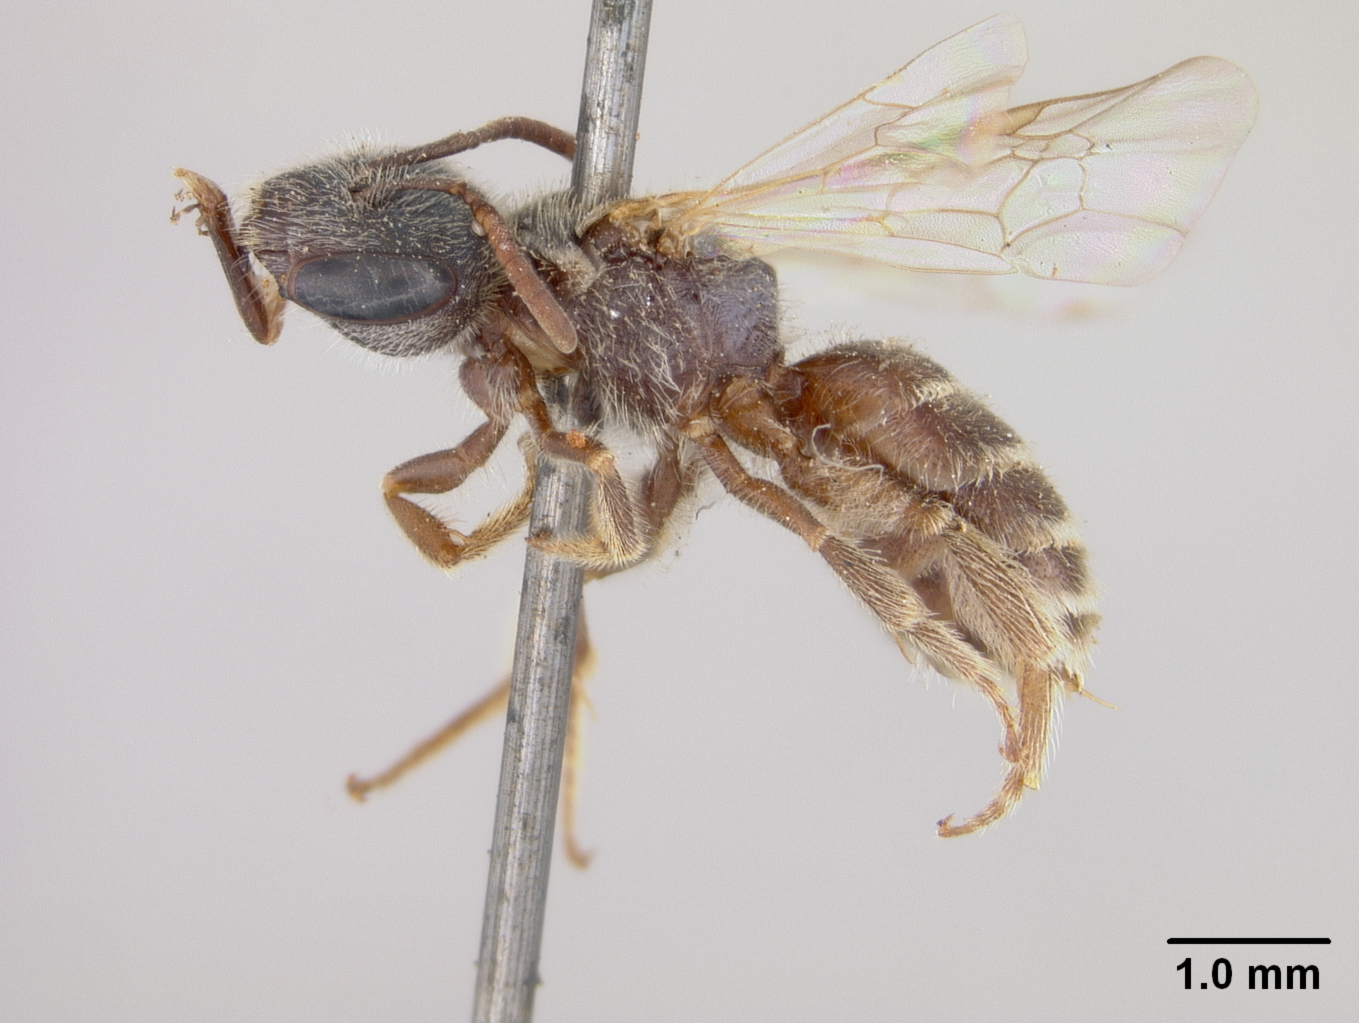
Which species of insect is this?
Halictus tripartitus
